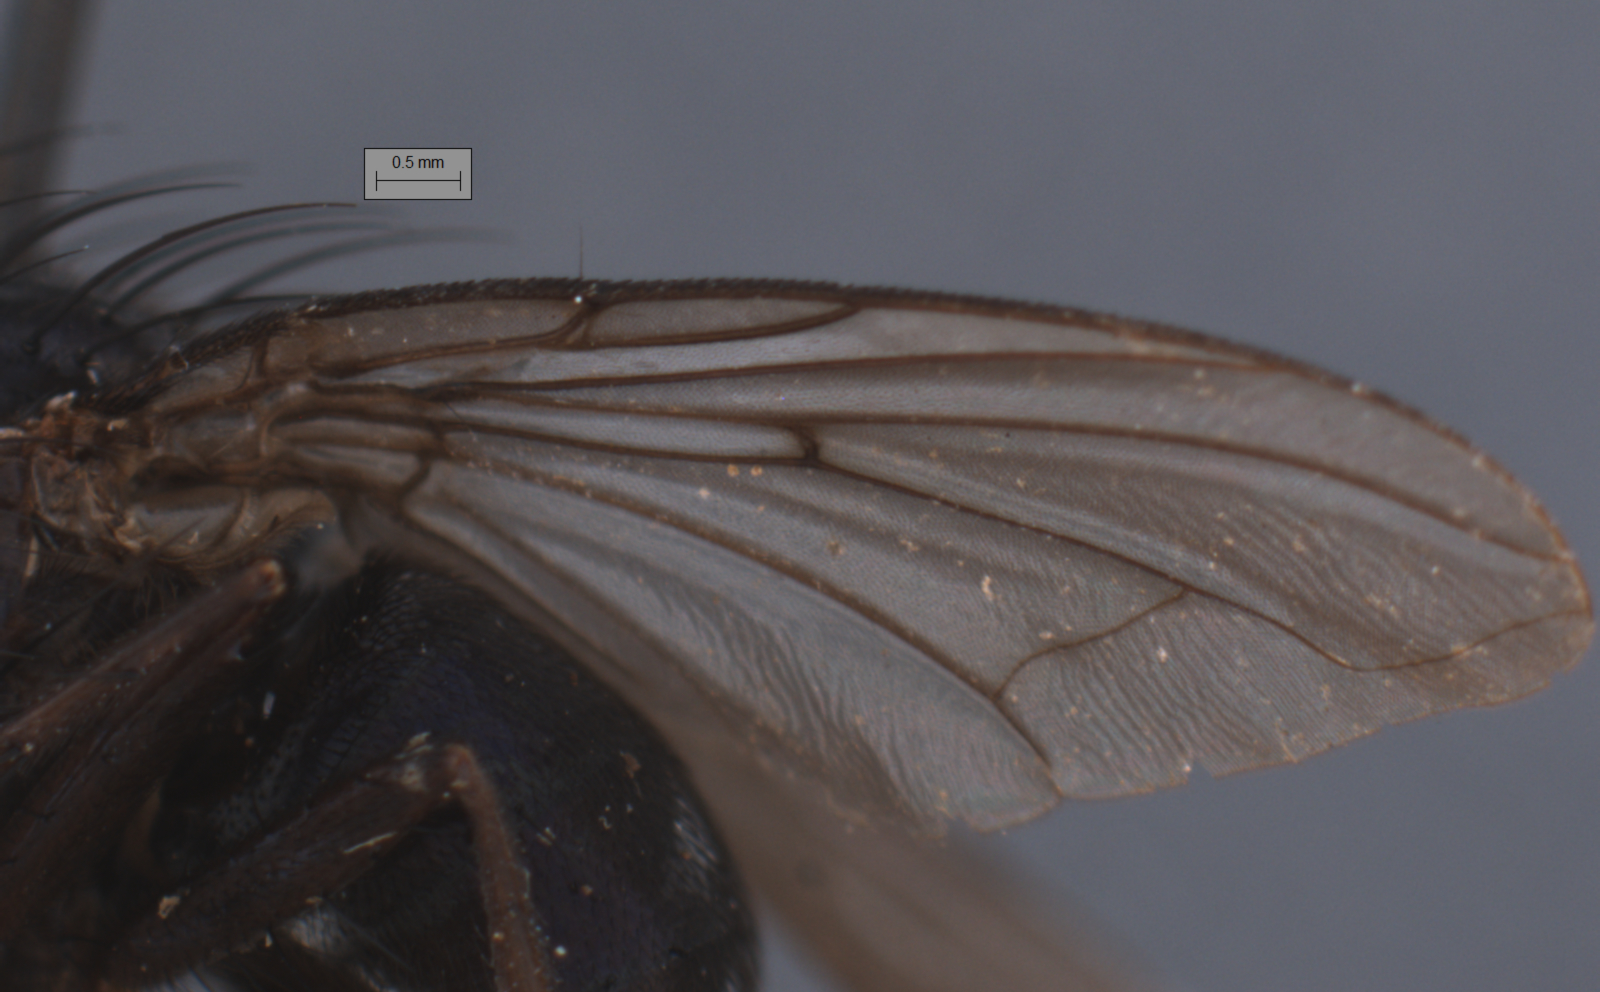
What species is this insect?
Henriquella spicata
